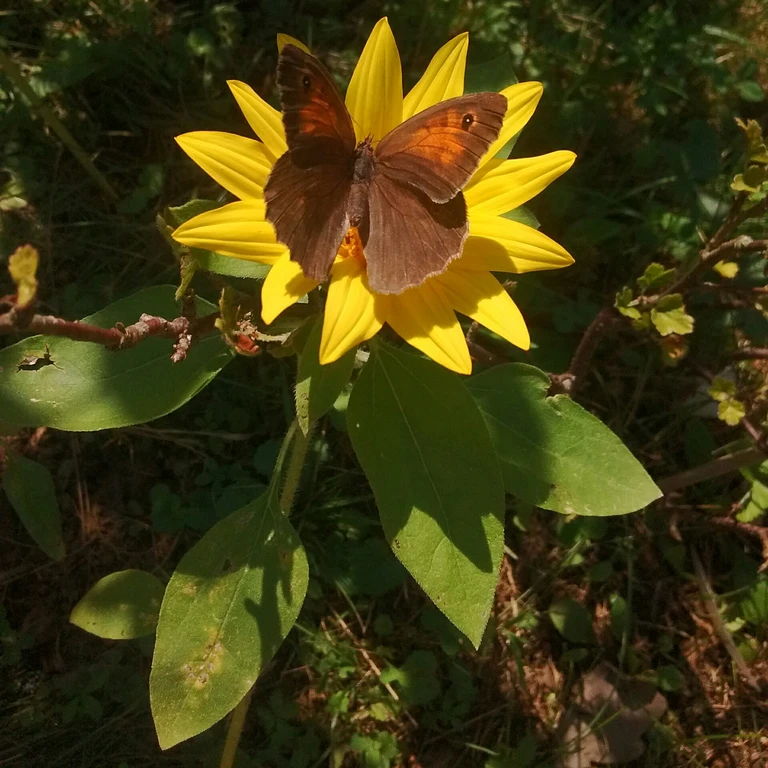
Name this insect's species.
Maniola jurtina
